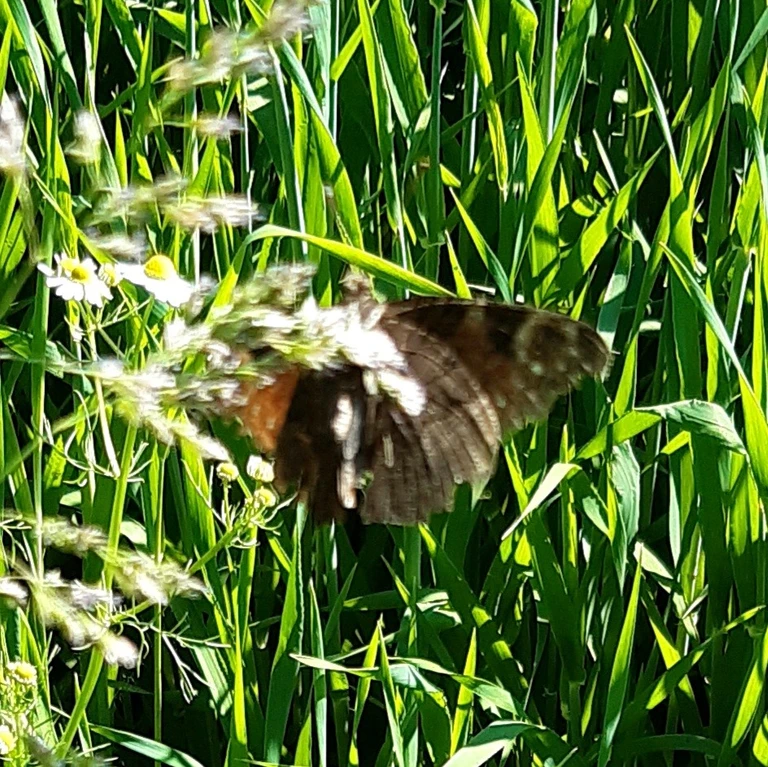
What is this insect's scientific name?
Aglais io
